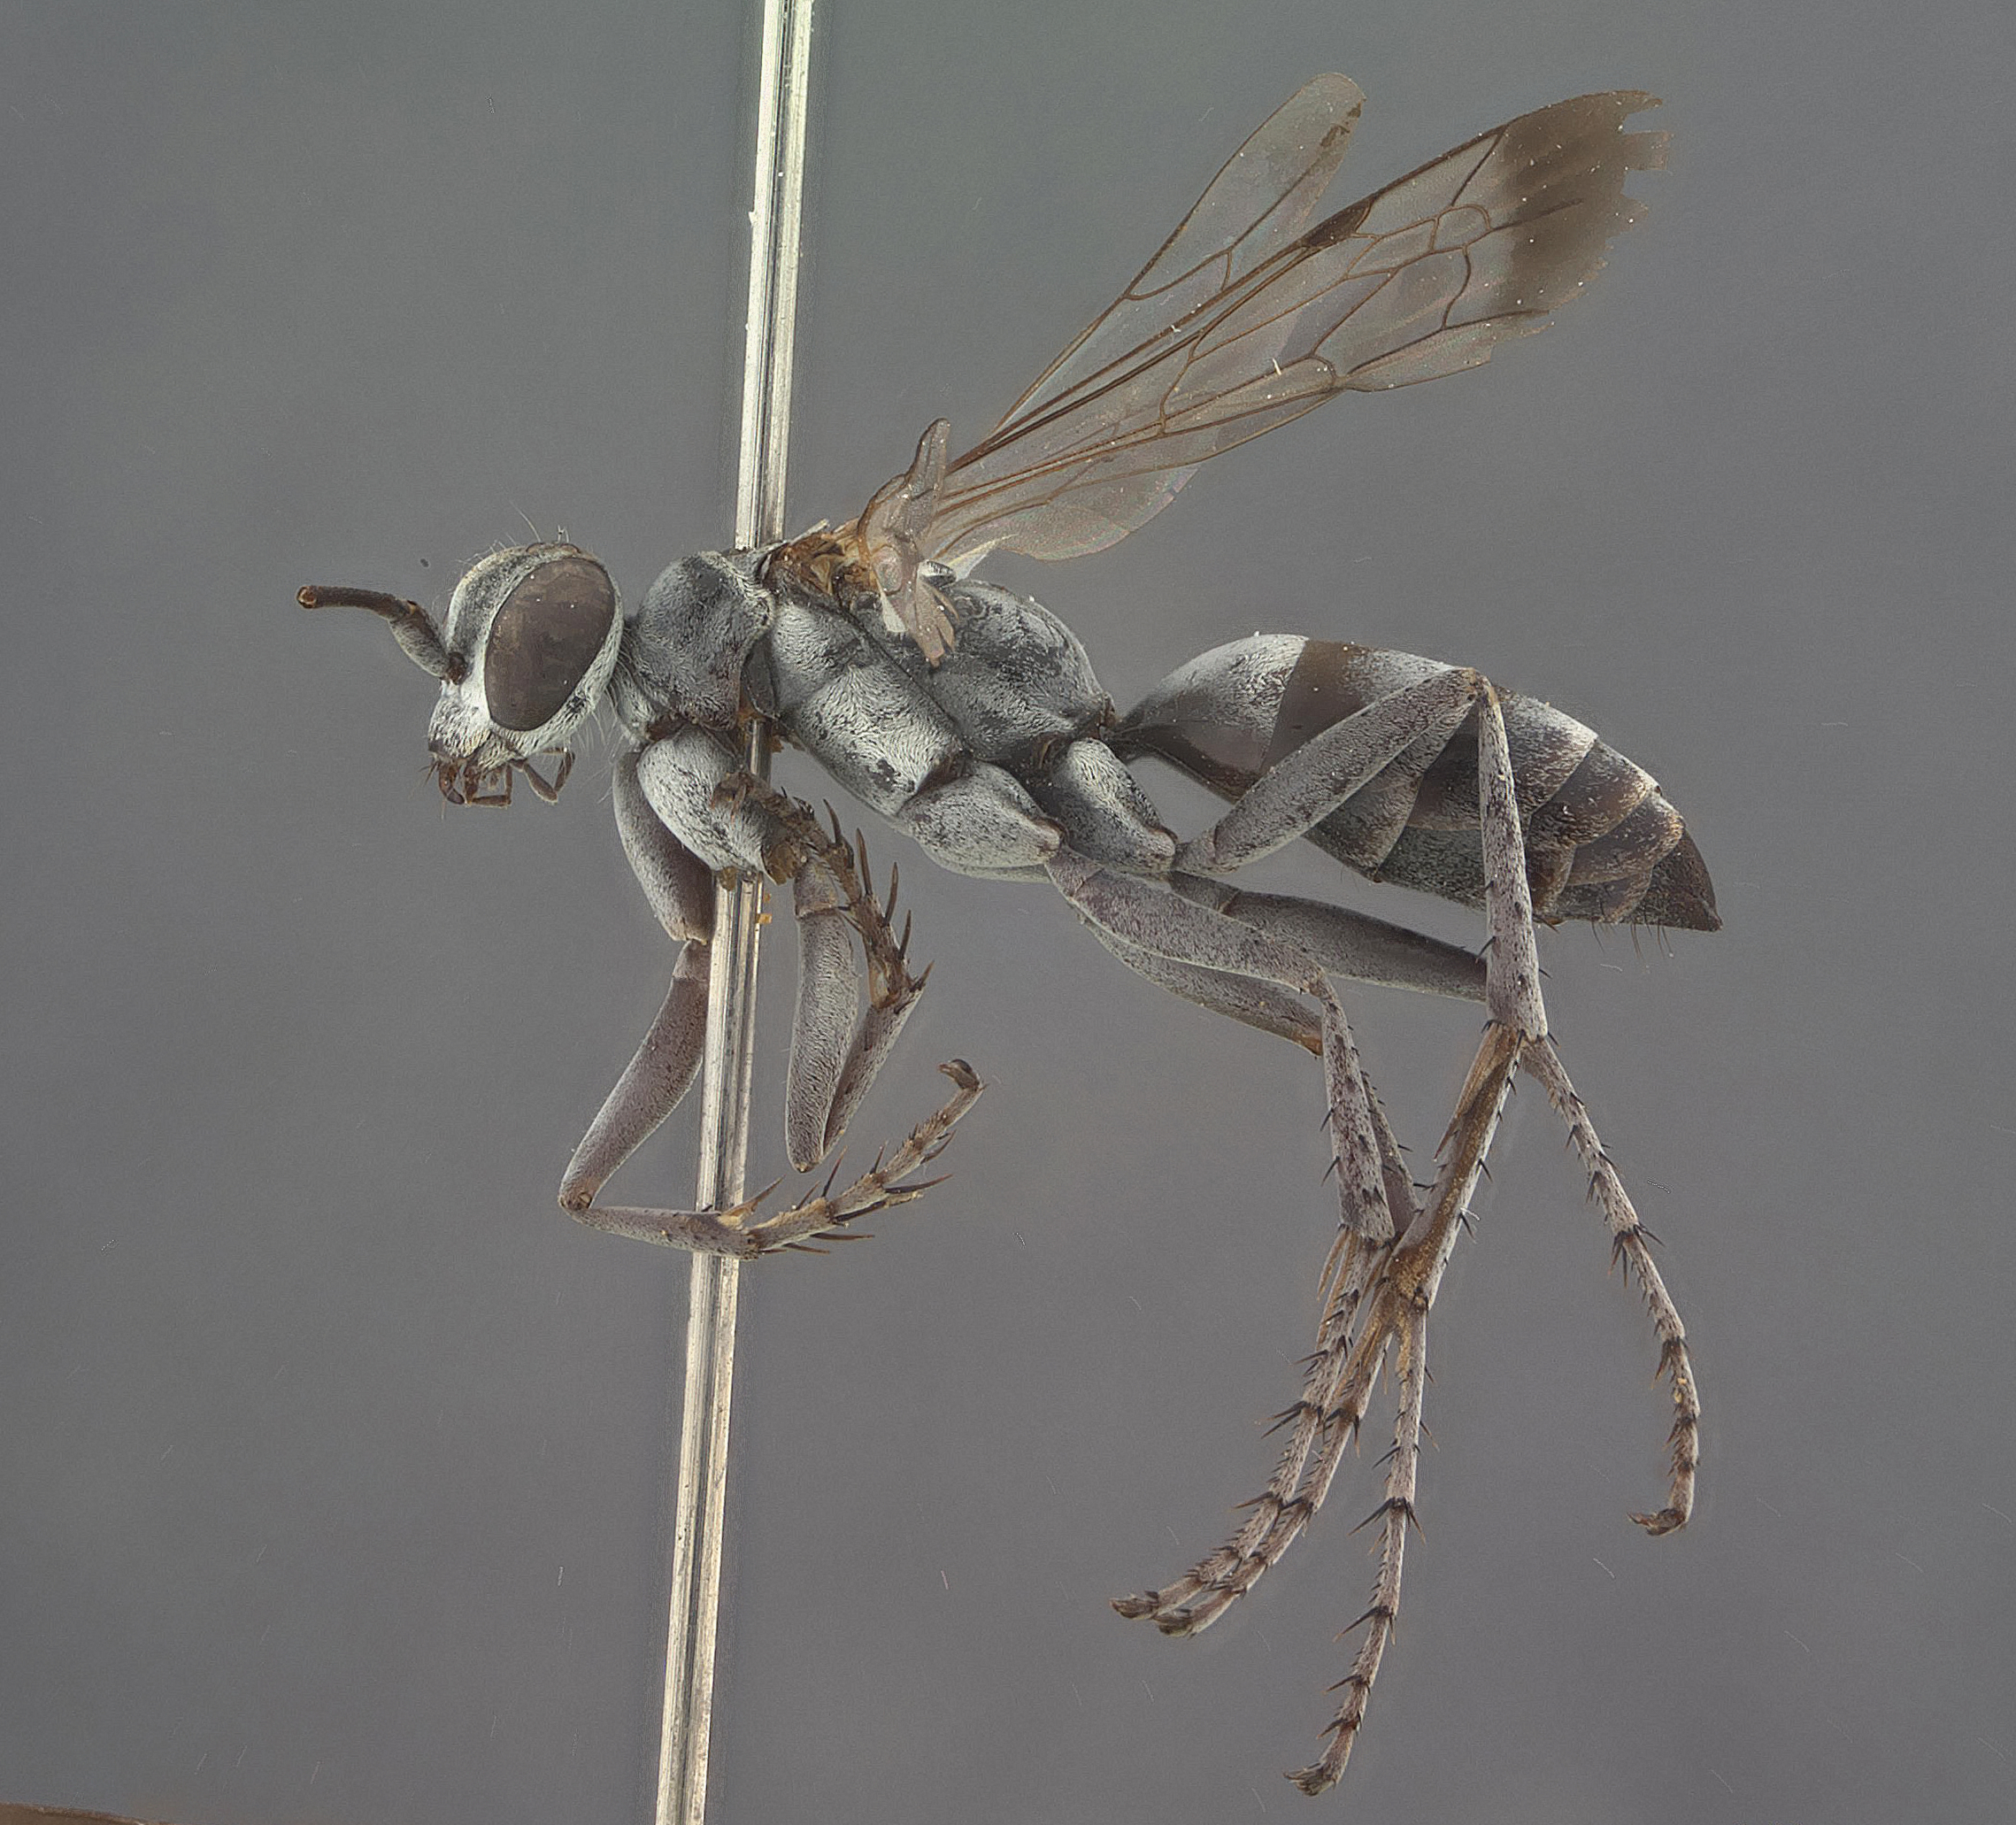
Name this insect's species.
Anoplius checheng
